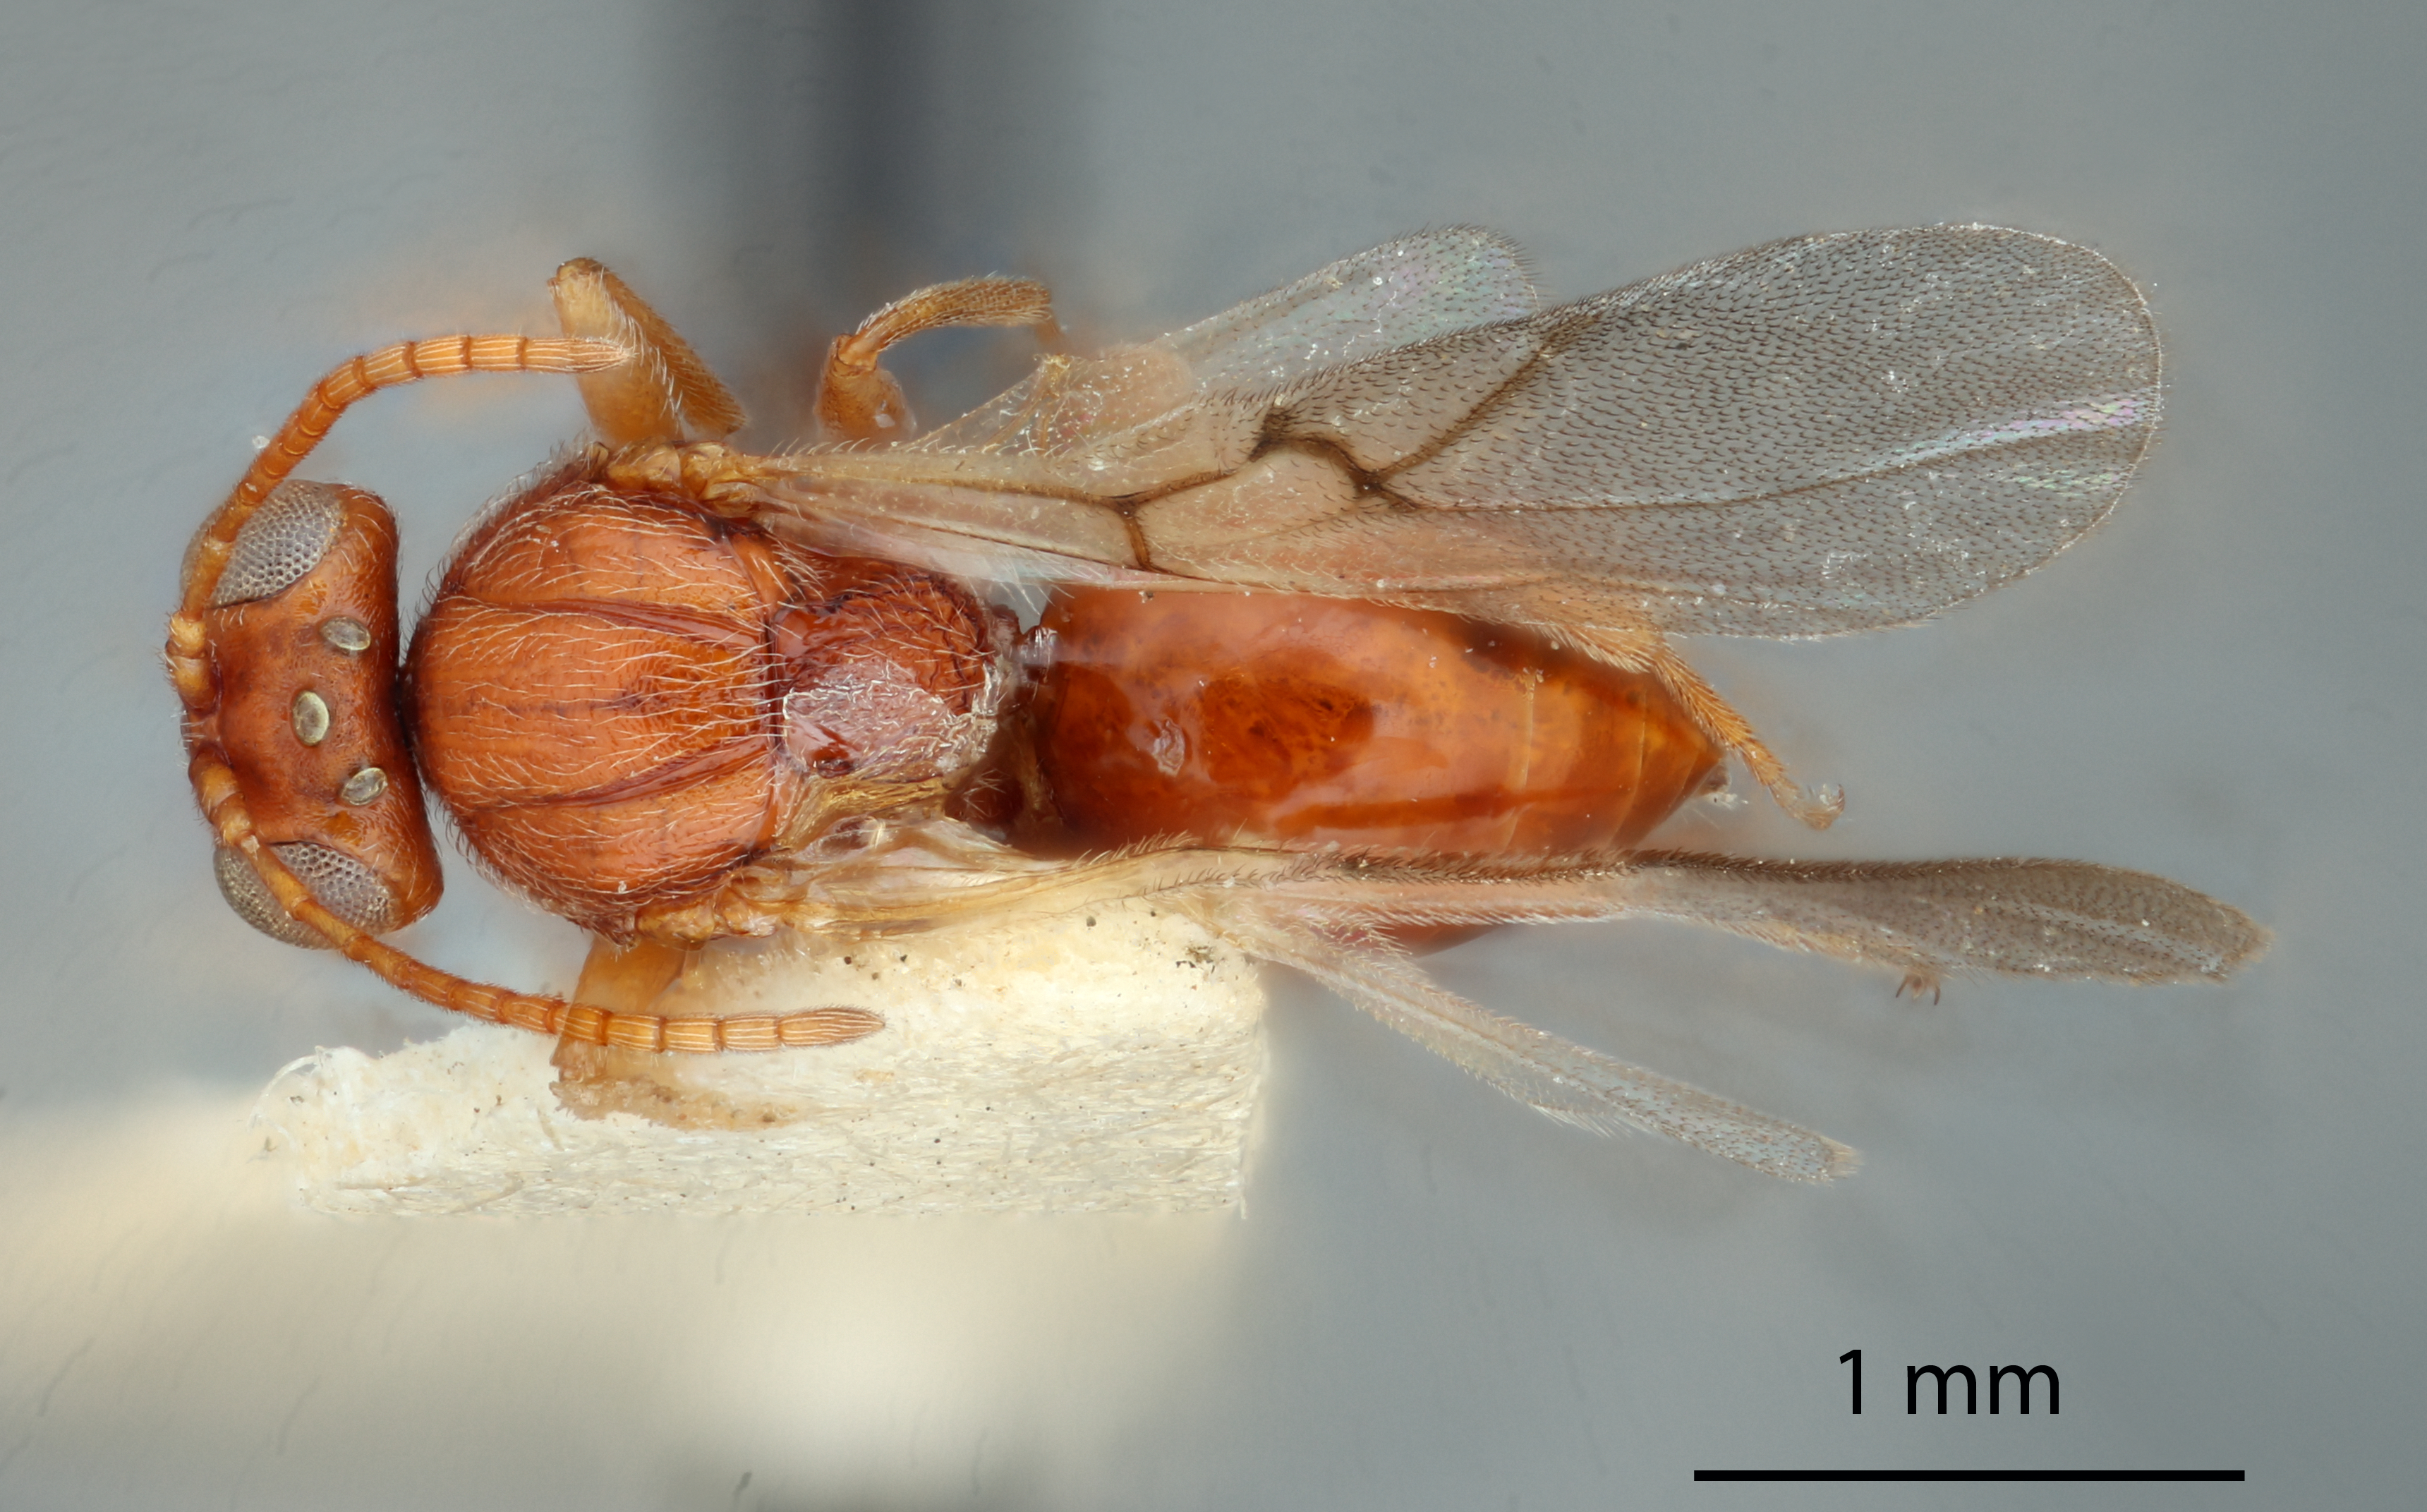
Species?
Andricus pilularis
